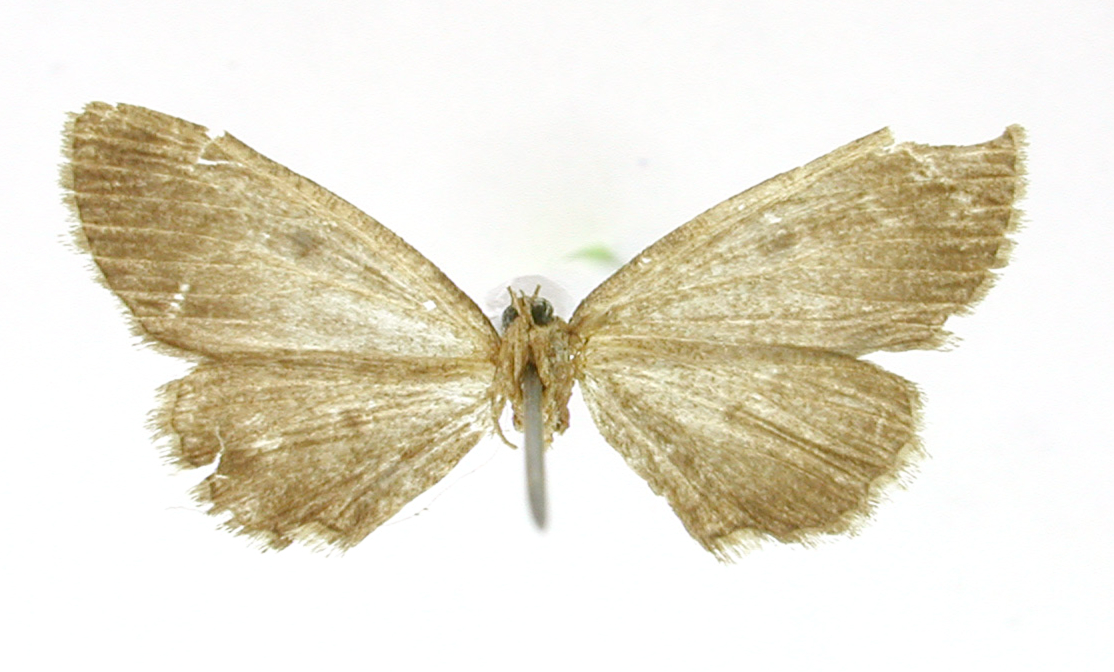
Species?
Tornos apiatus
